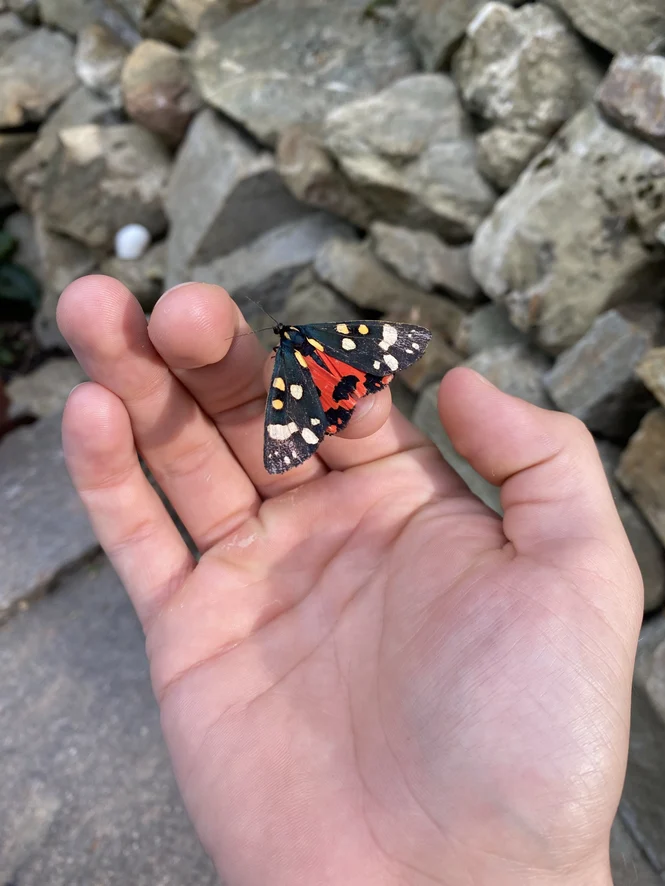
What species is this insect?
Callimorpha dominula
